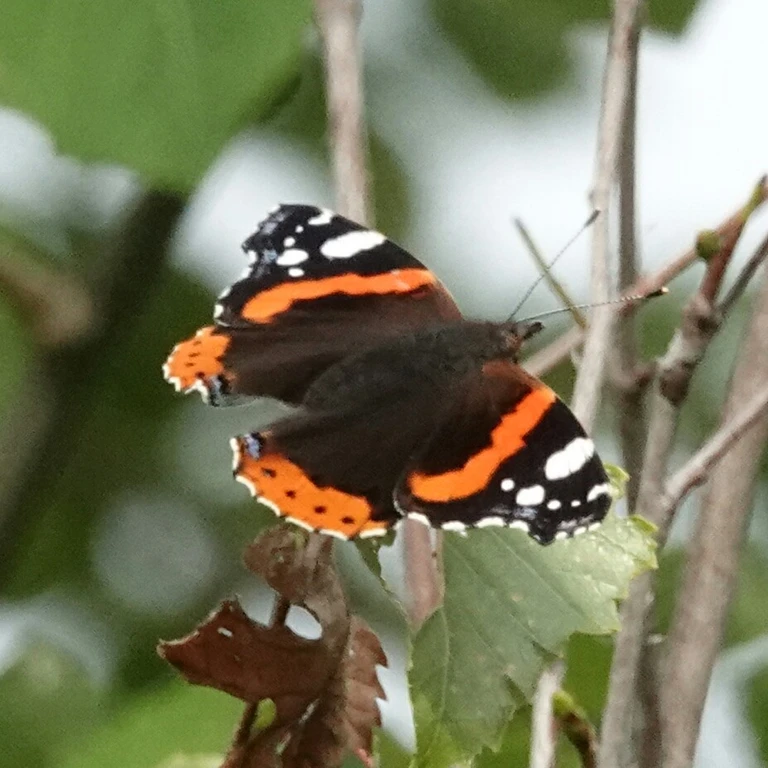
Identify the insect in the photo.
Vanessa atalanta
